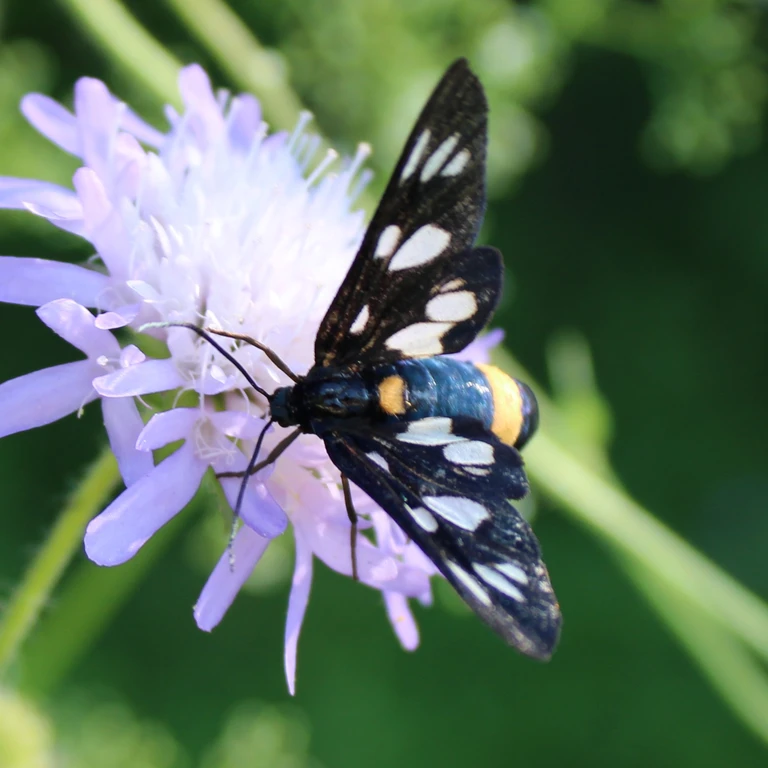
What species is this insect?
Amata phegea
